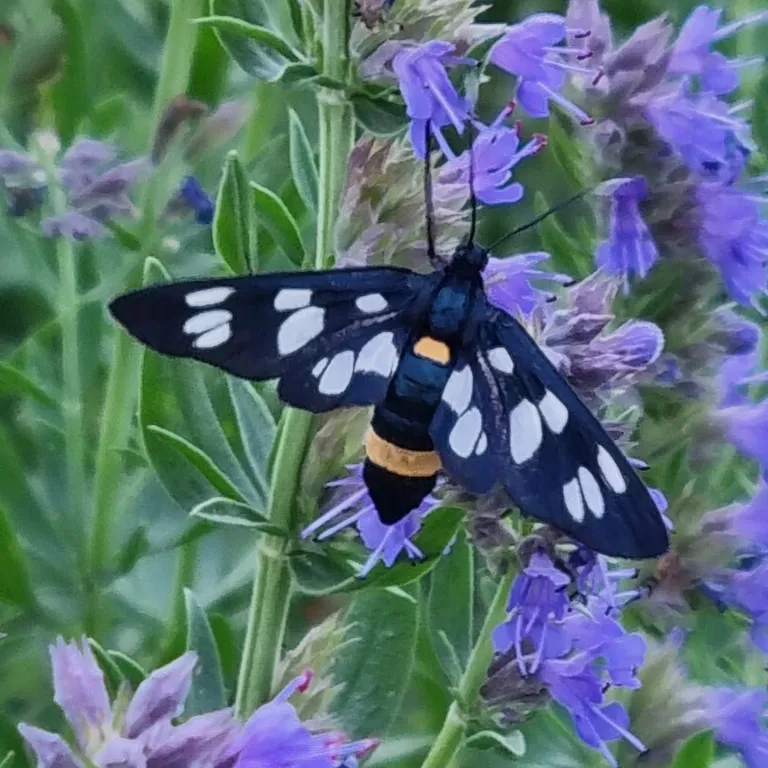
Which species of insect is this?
Amata phegea
